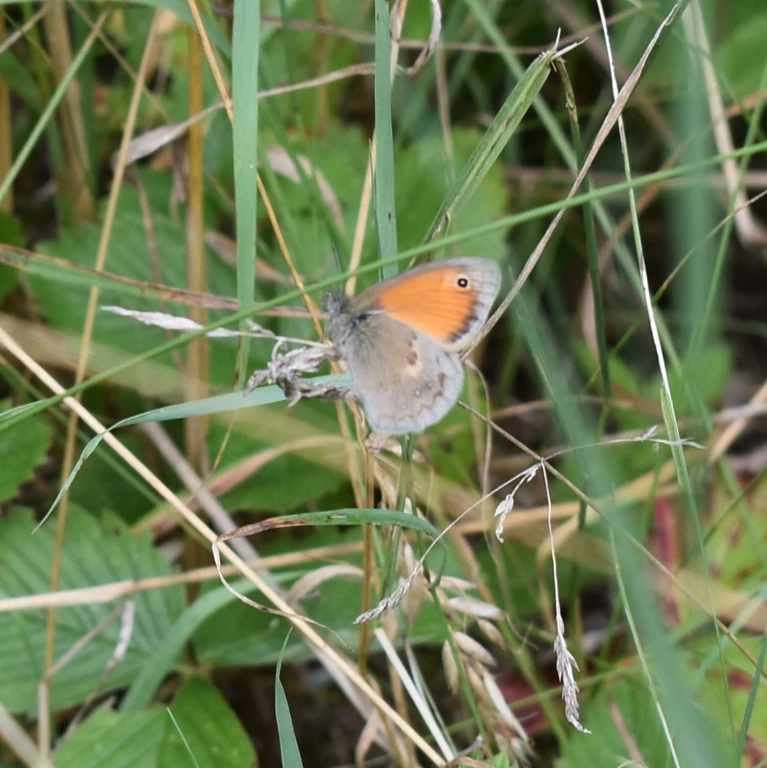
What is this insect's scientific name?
Coenonympha pamphilus
